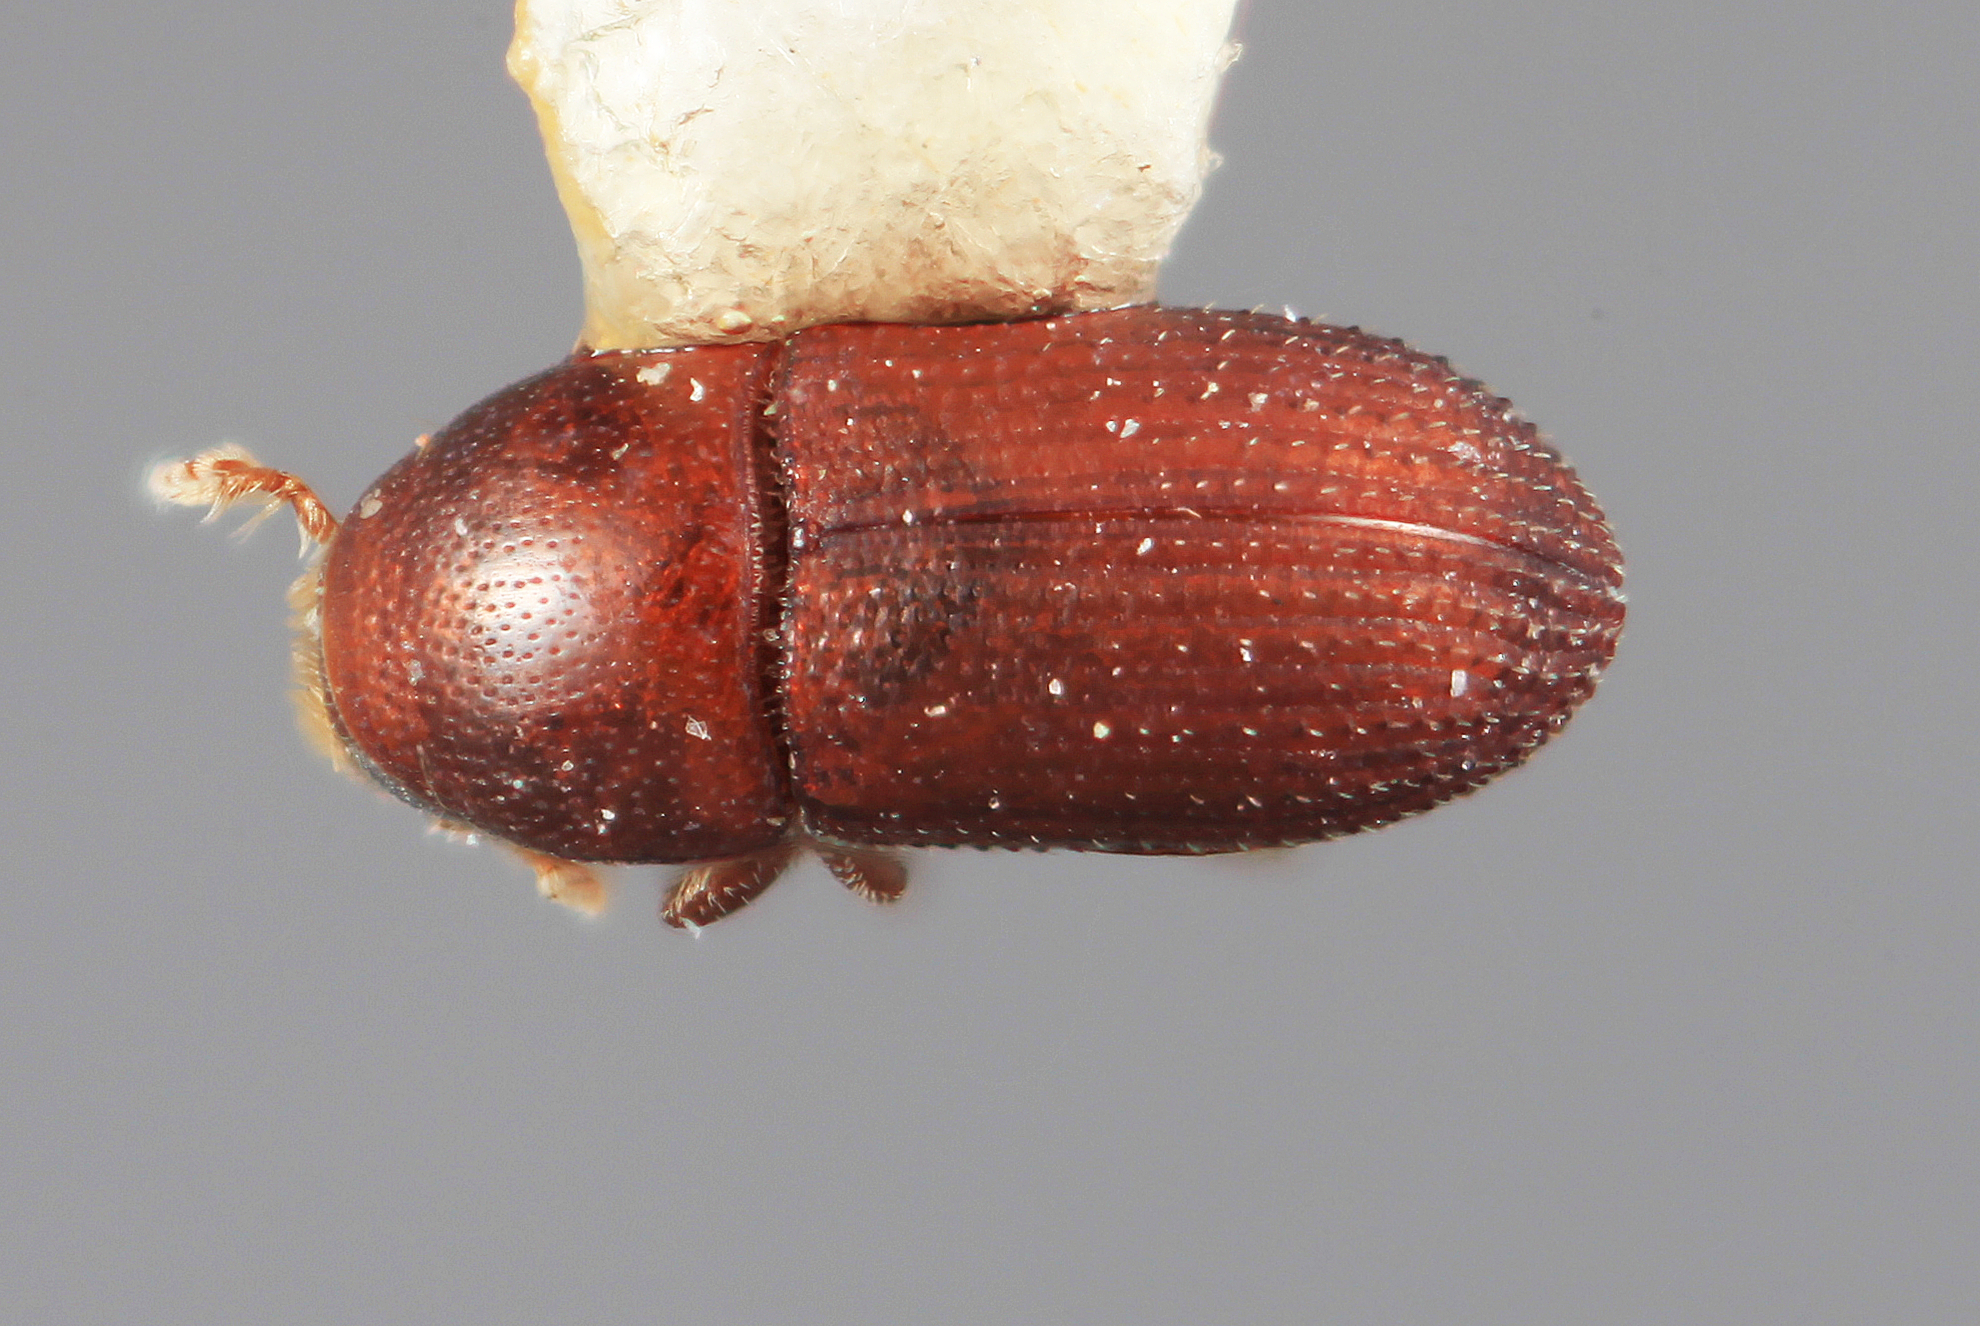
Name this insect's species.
Loganius impressus (also Cnemonyx impressus)
